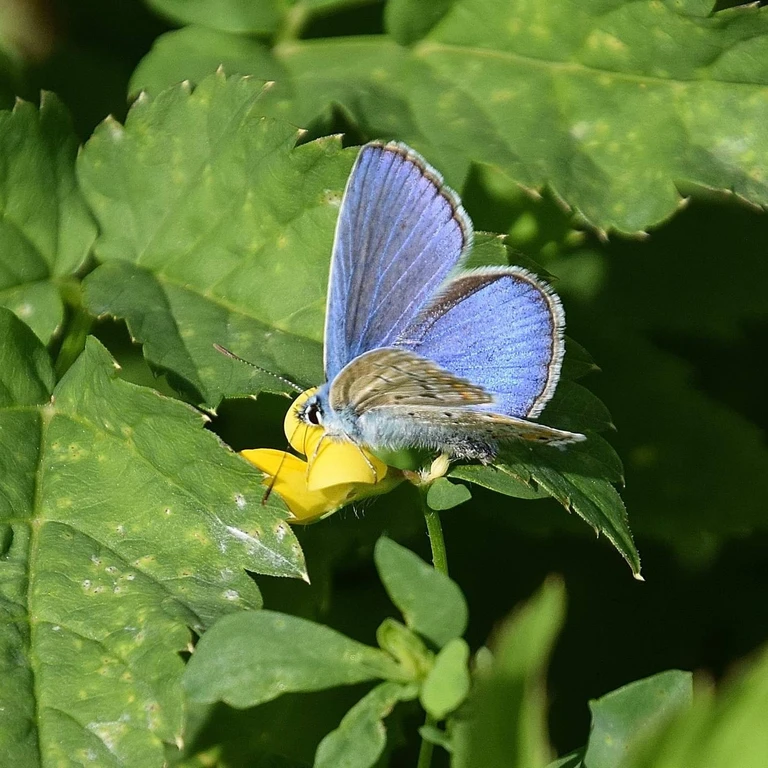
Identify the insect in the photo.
Polyommatus icarus
